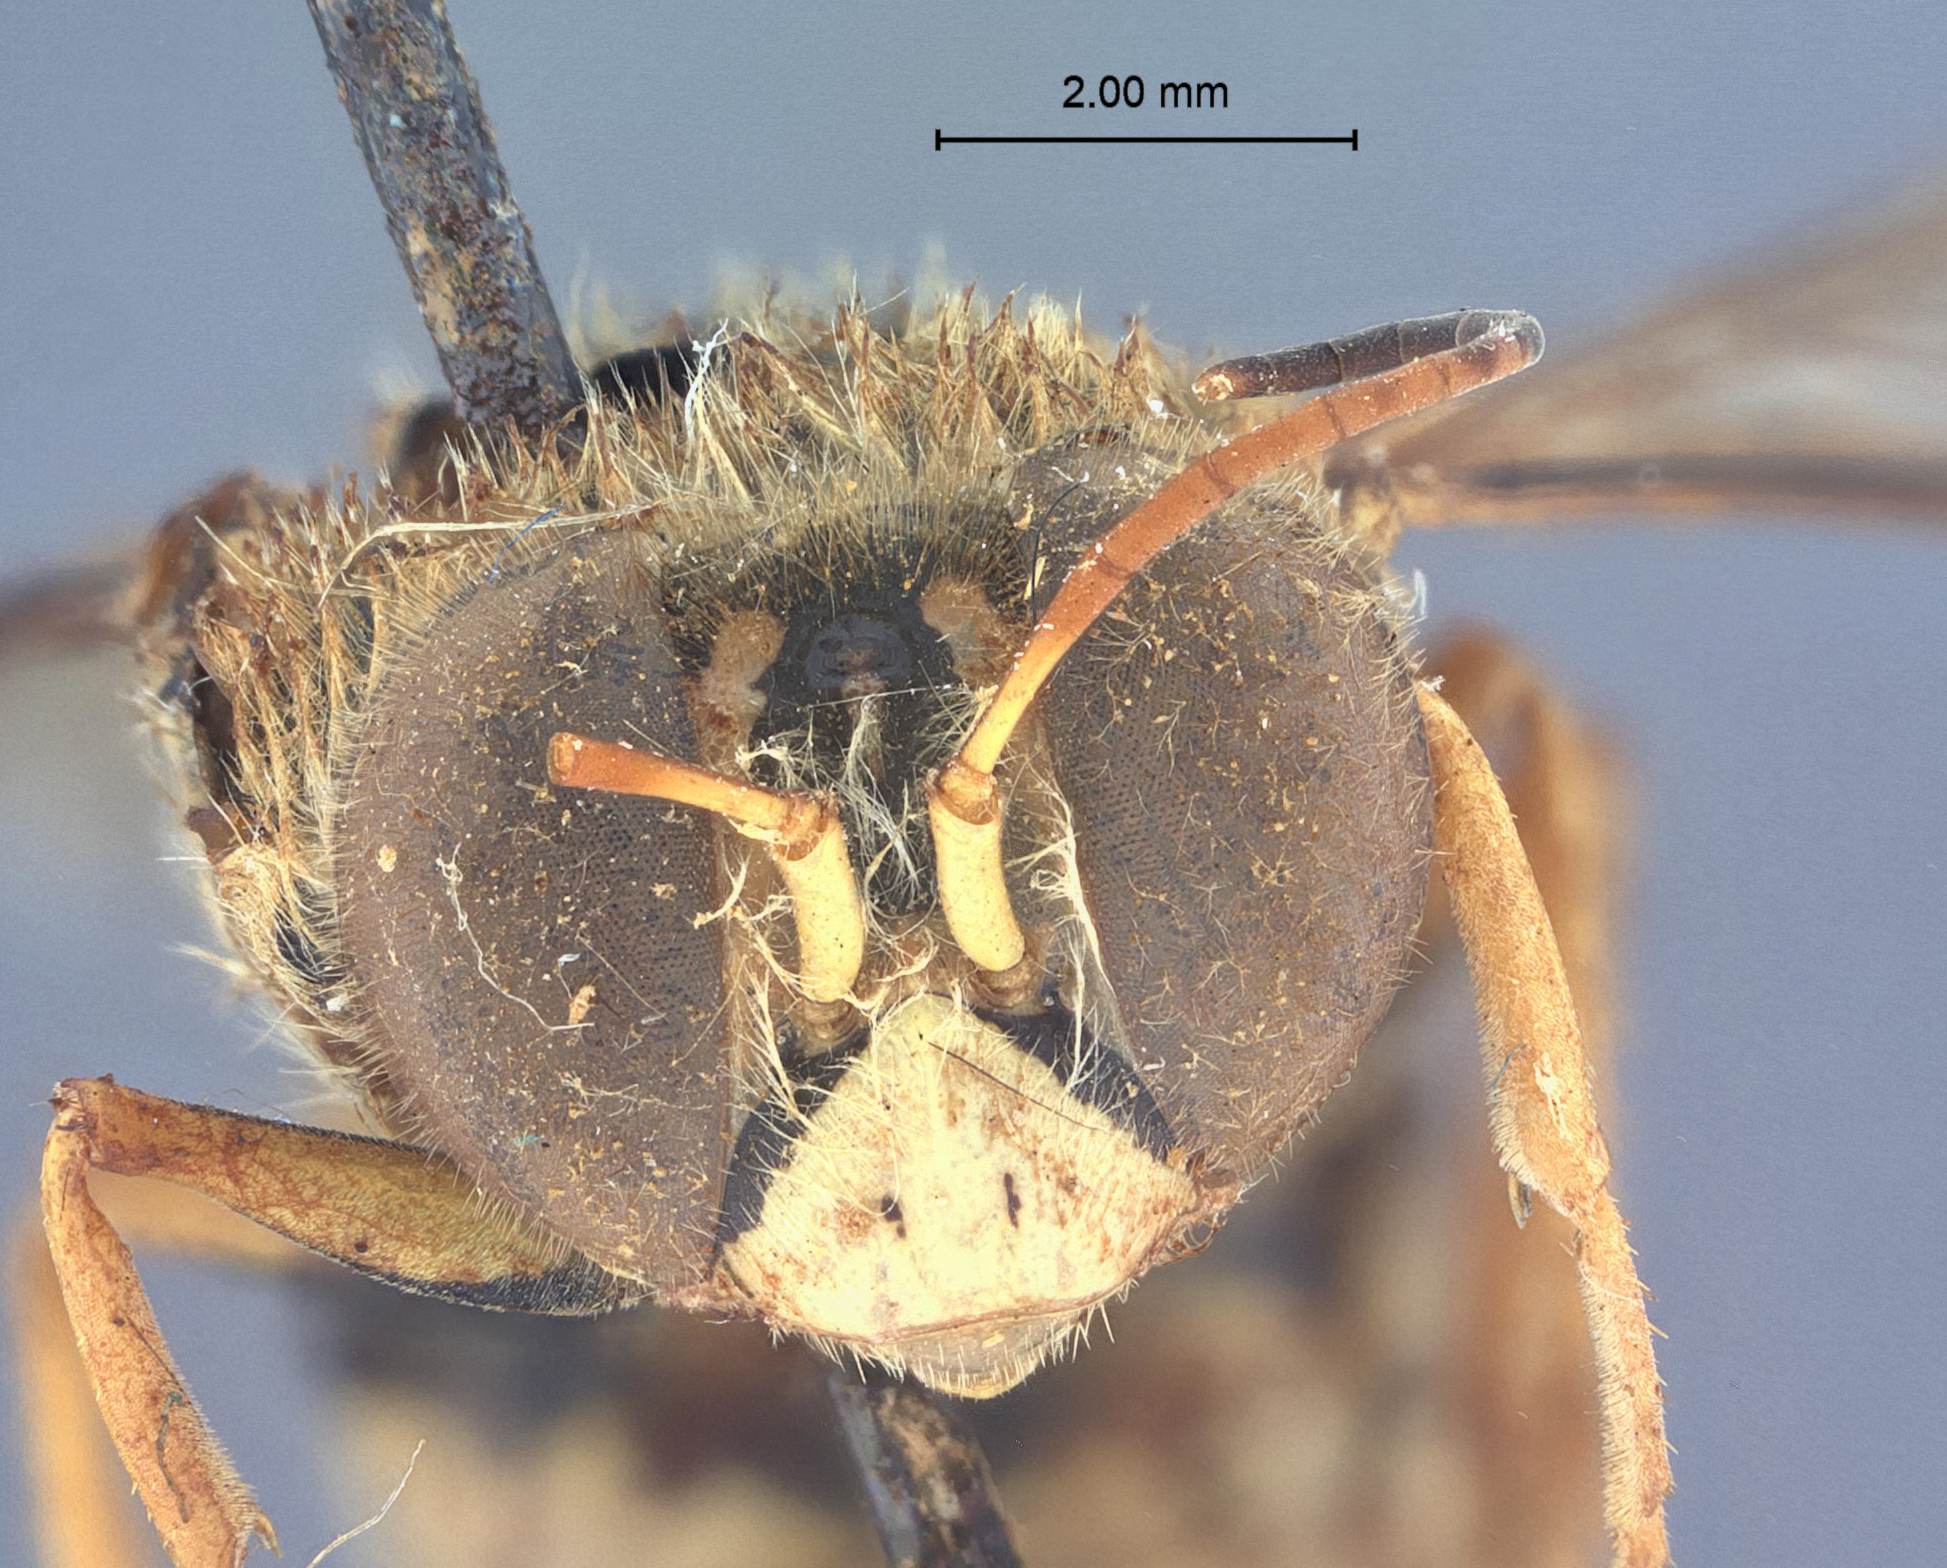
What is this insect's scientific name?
Trichostictia brunneri
